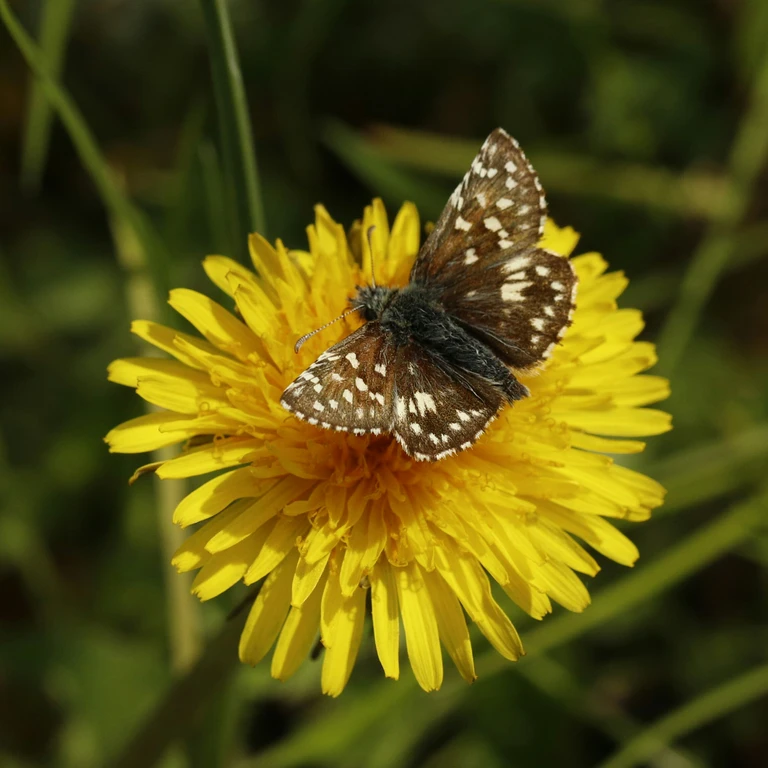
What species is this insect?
Pyrgus malvae
